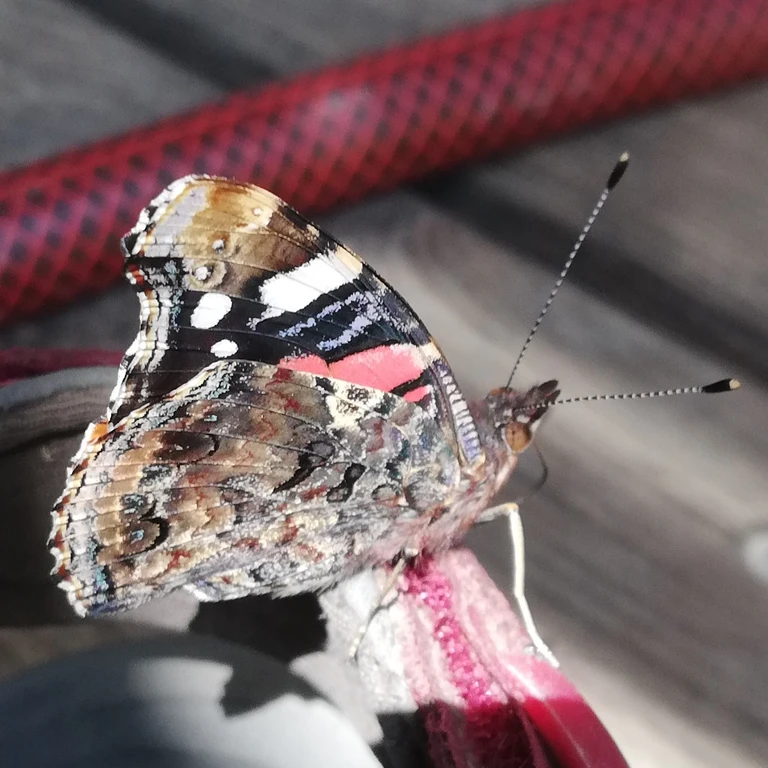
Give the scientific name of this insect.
Vanessa atalanta
